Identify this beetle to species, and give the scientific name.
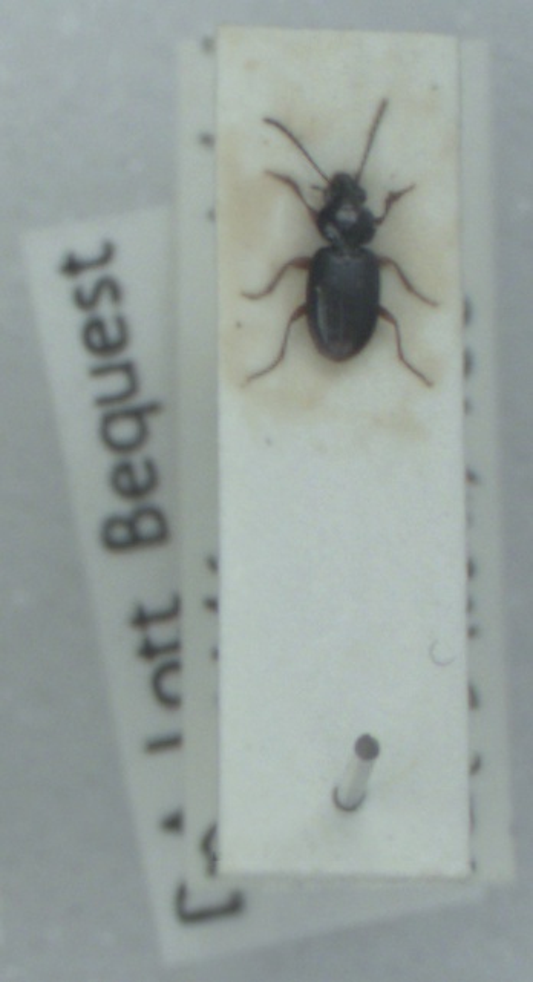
Bembidion mannerheimii
